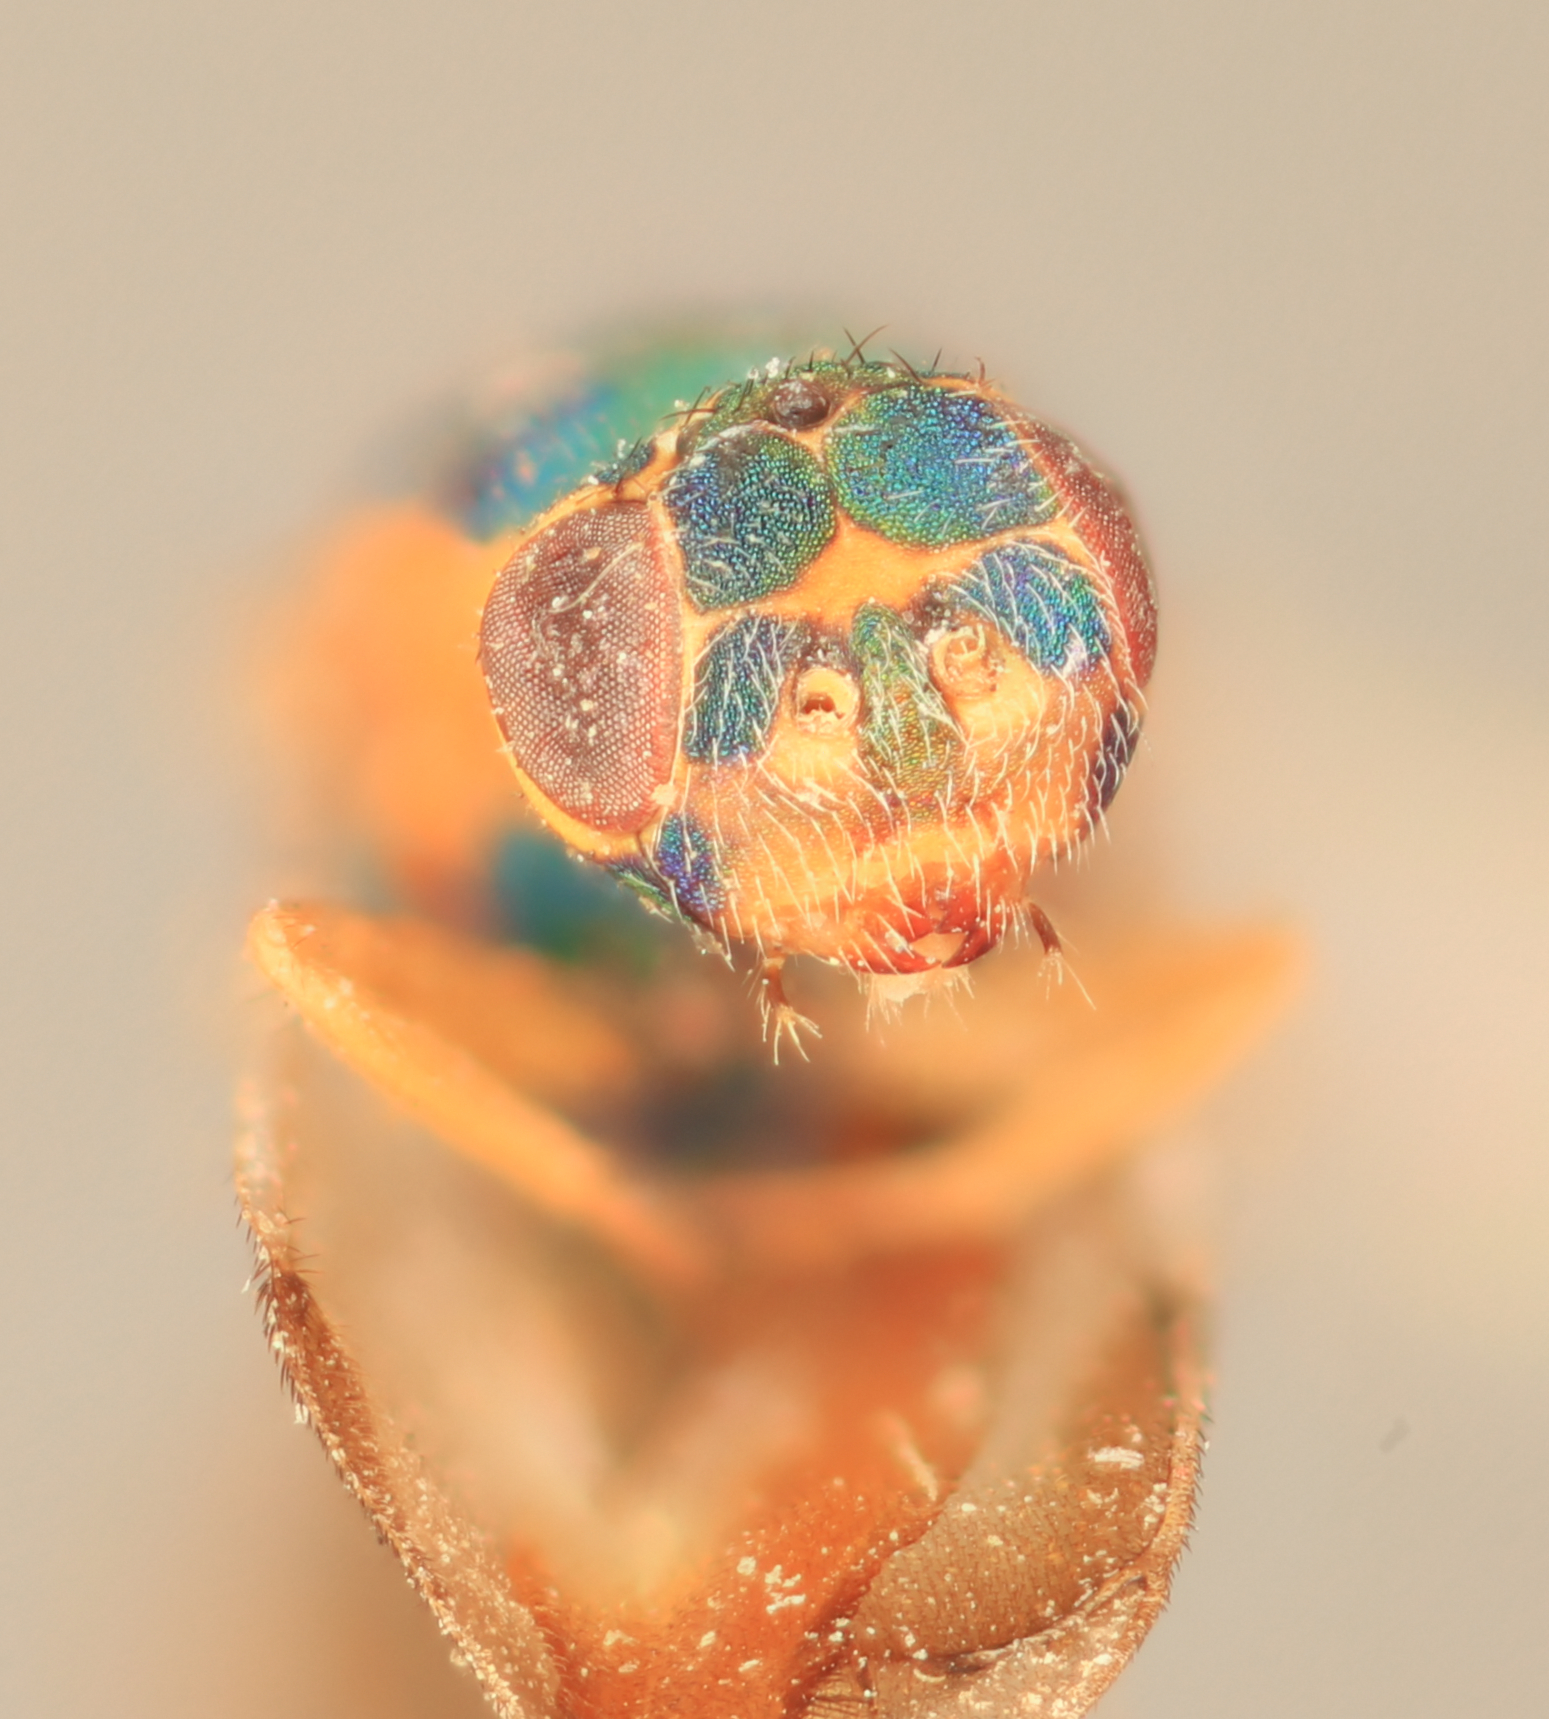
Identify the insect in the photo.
Pseudolynx flavimaculatus
